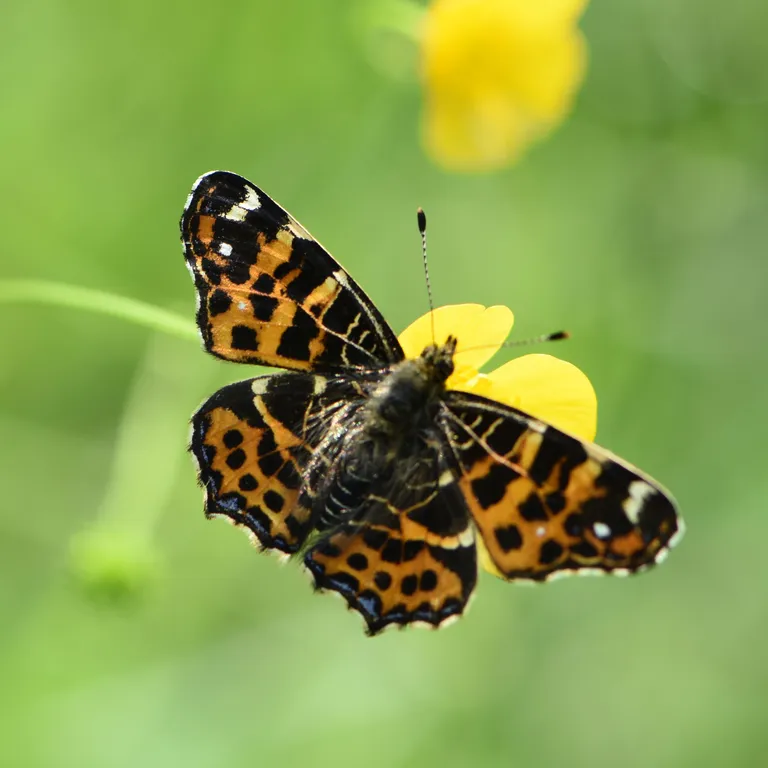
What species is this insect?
Araschnia levana
